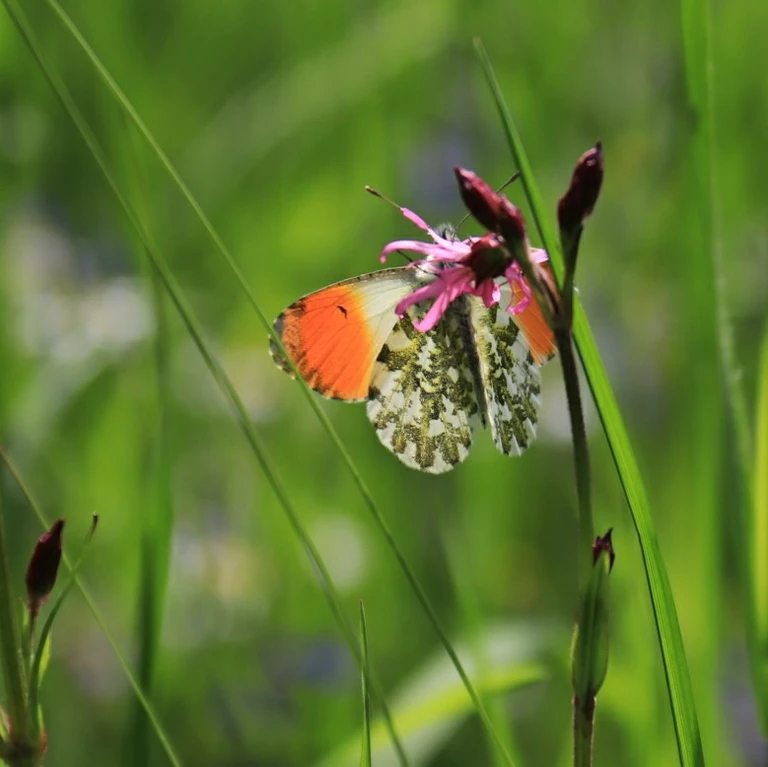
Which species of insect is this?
Anthocharis cardamines
